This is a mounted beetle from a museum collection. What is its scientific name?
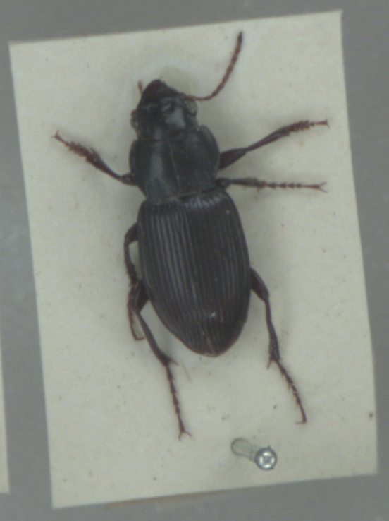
Amara aulica
